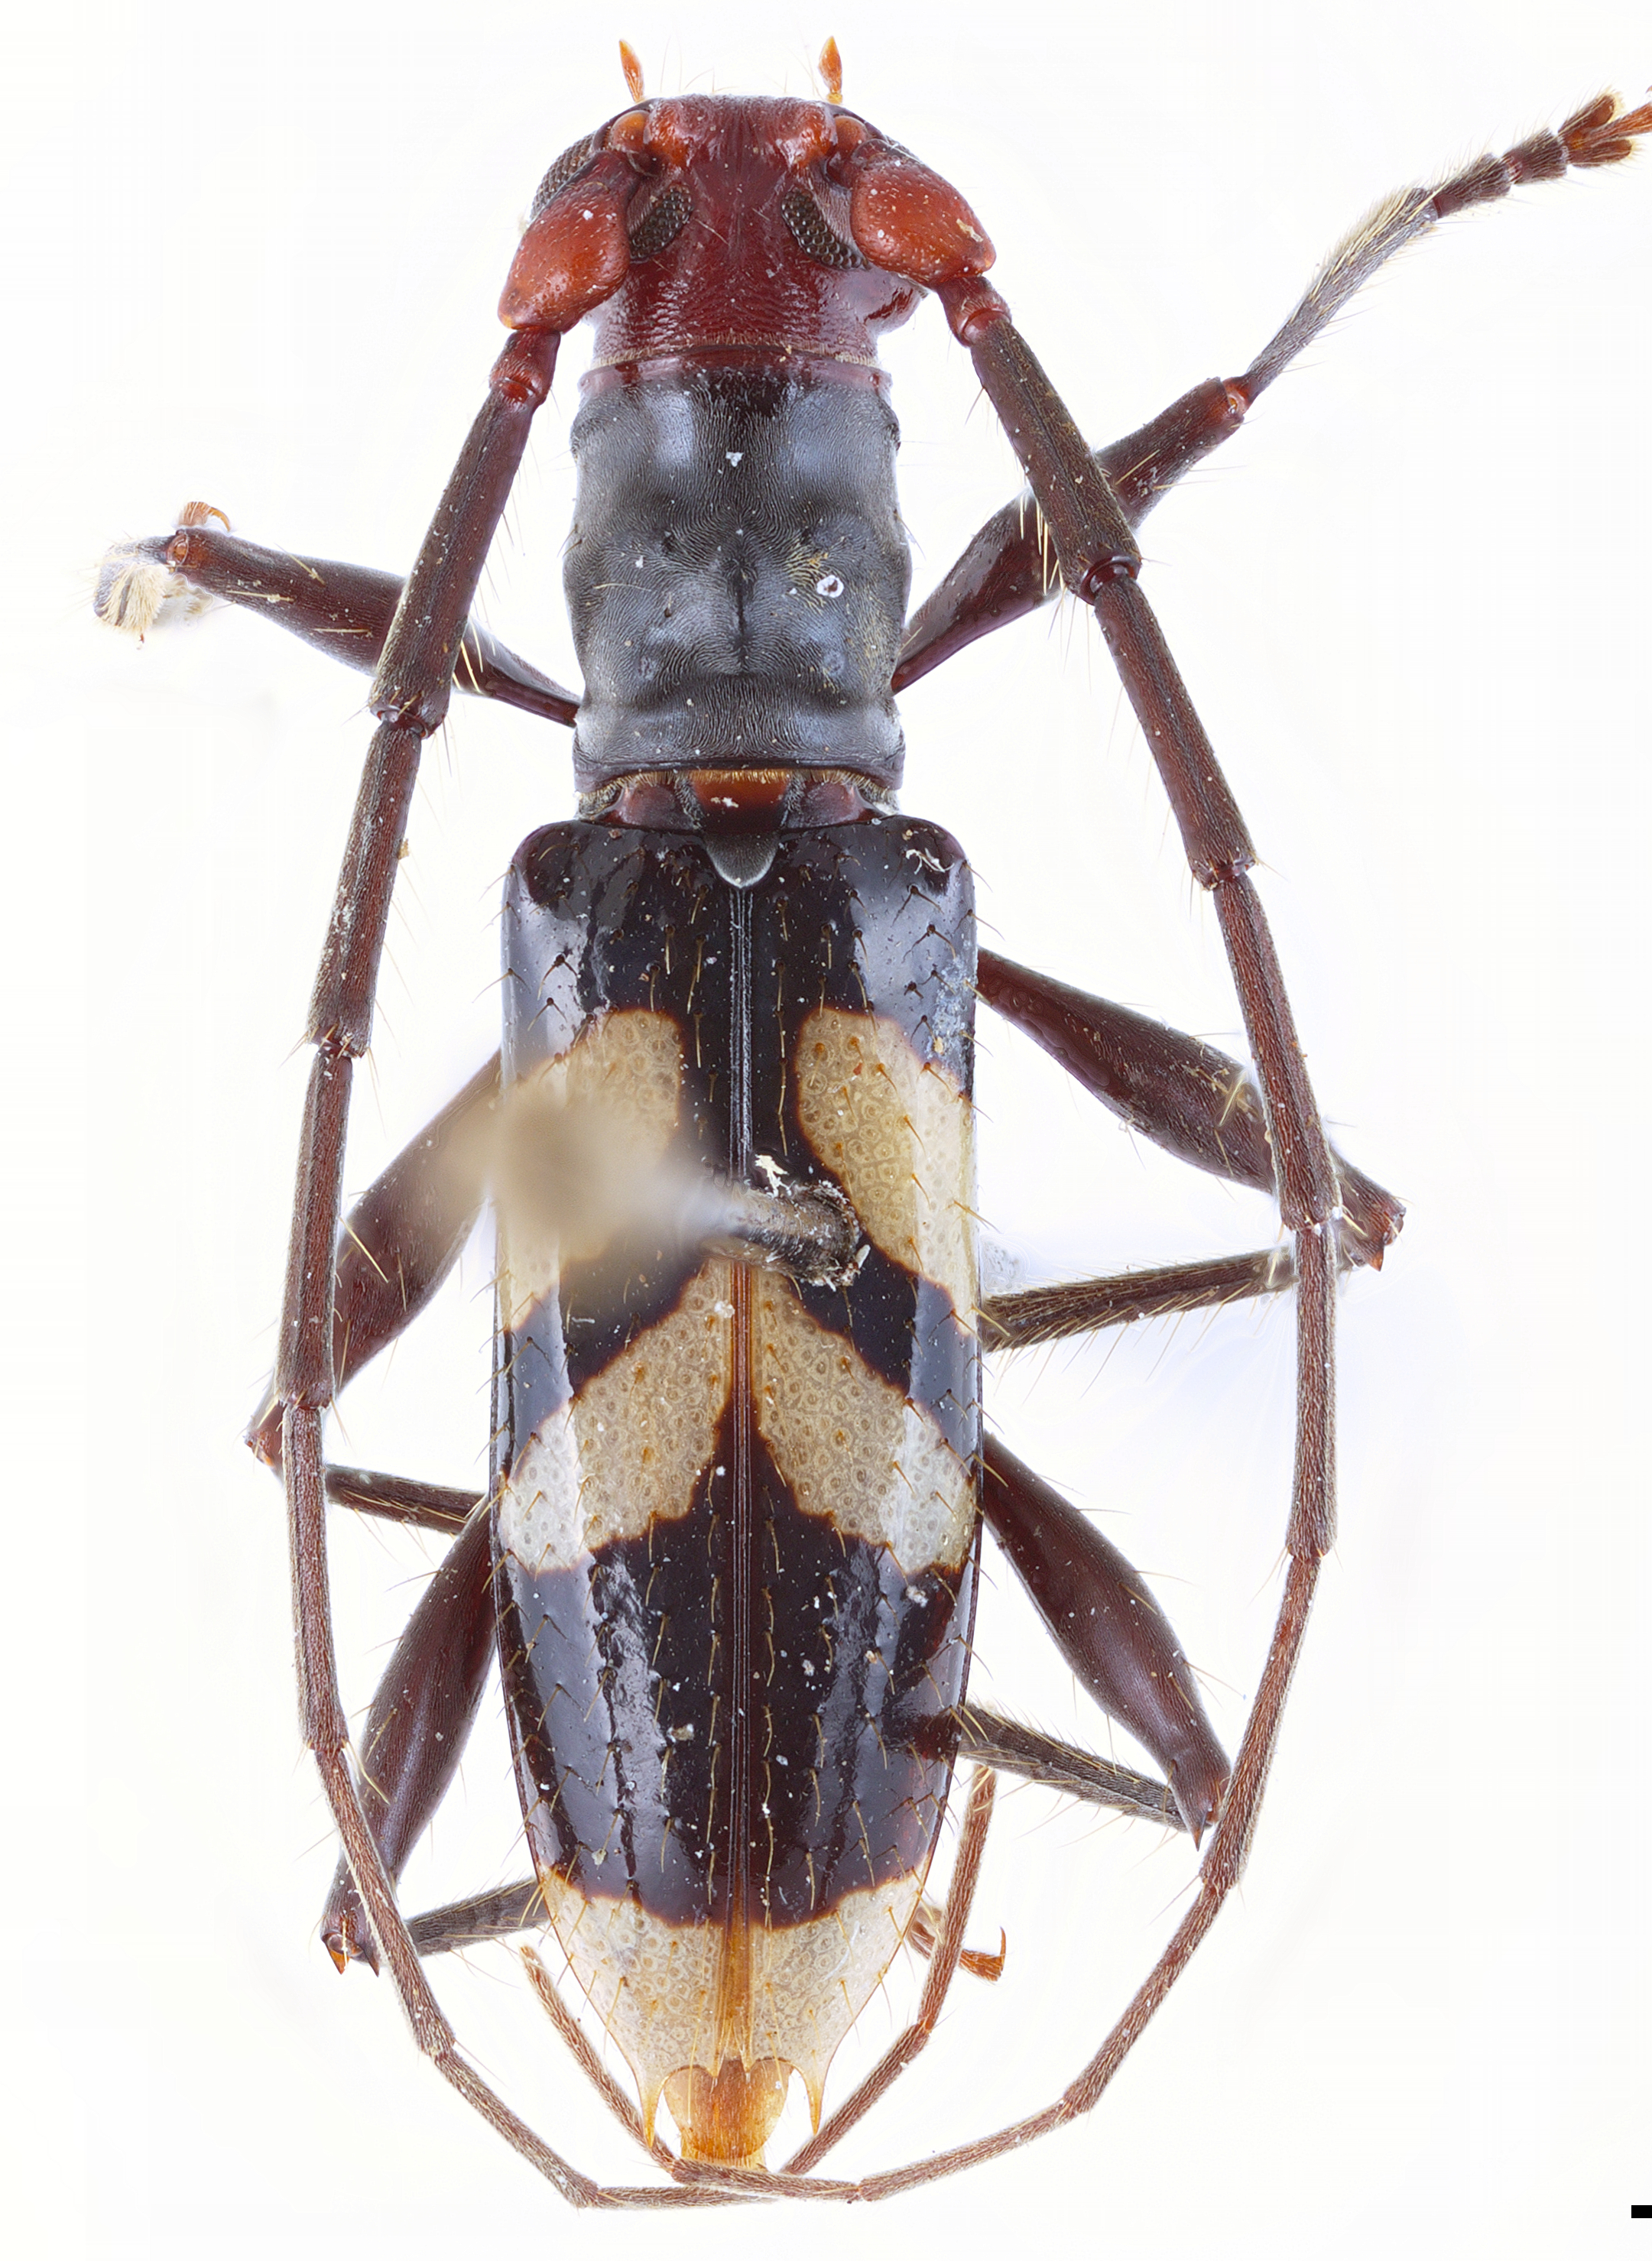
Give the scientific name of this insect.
Phocibidion erythrocephalum
